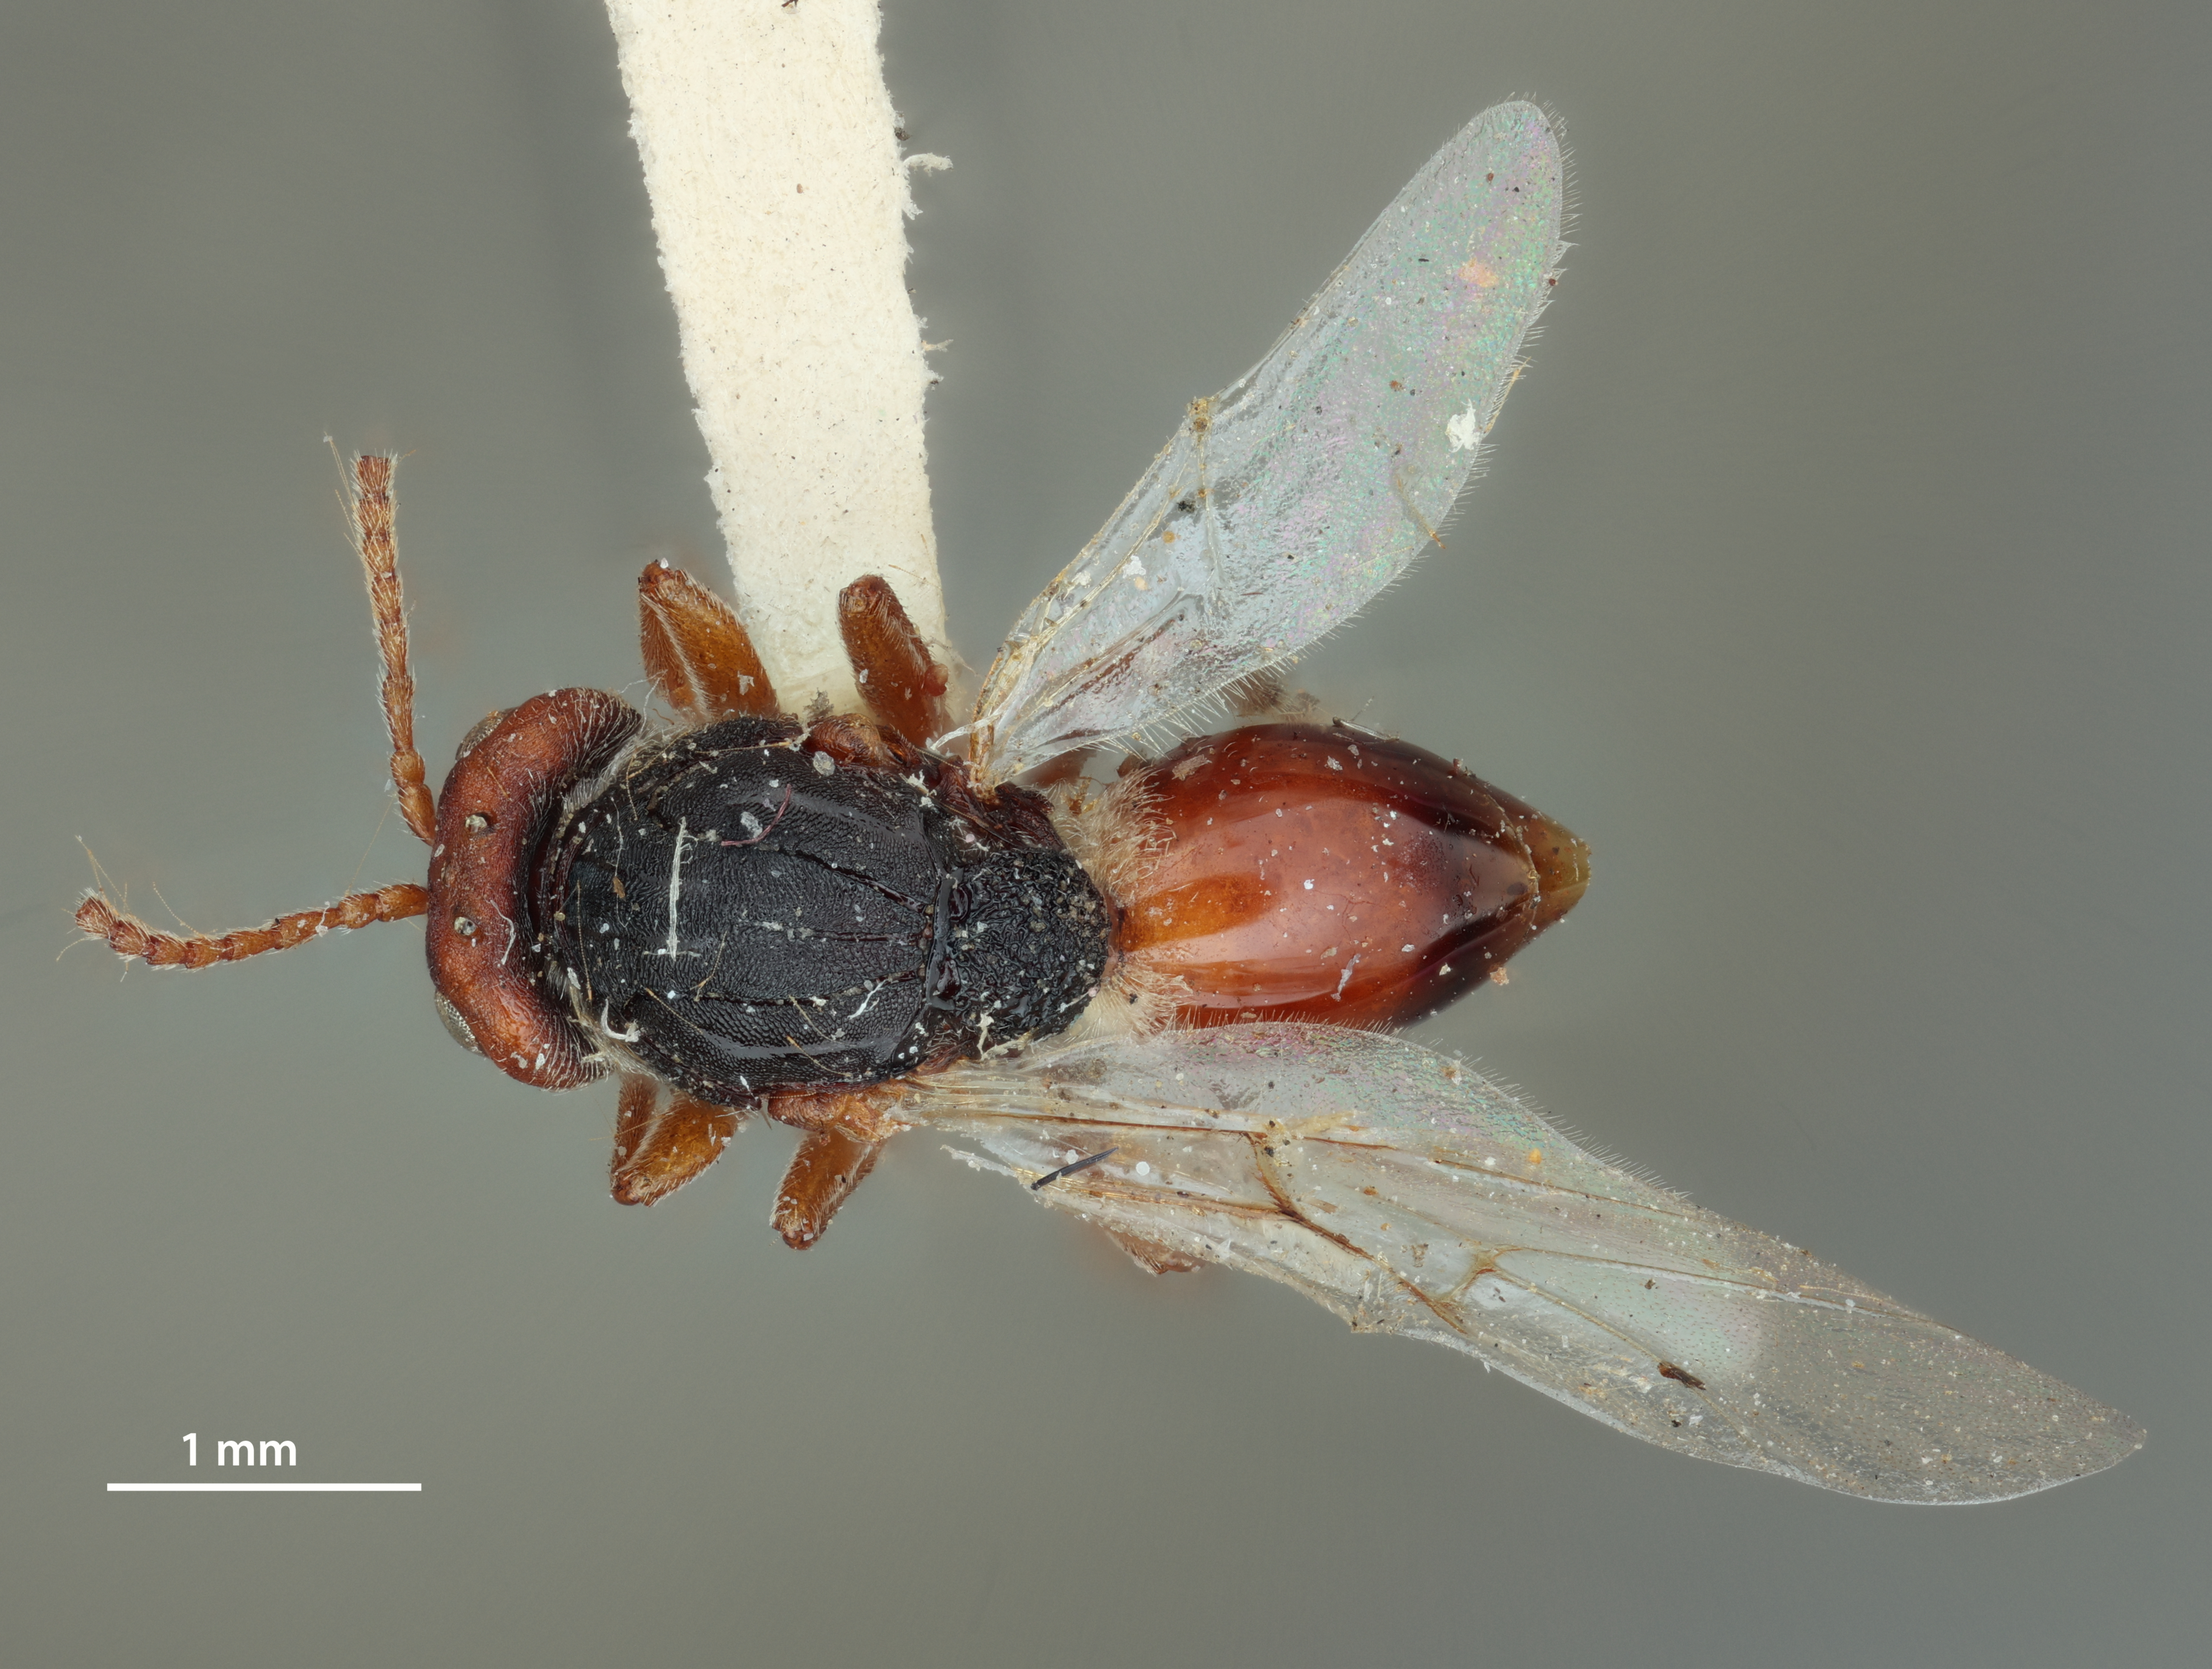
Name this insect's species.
Andricus brevicornis
